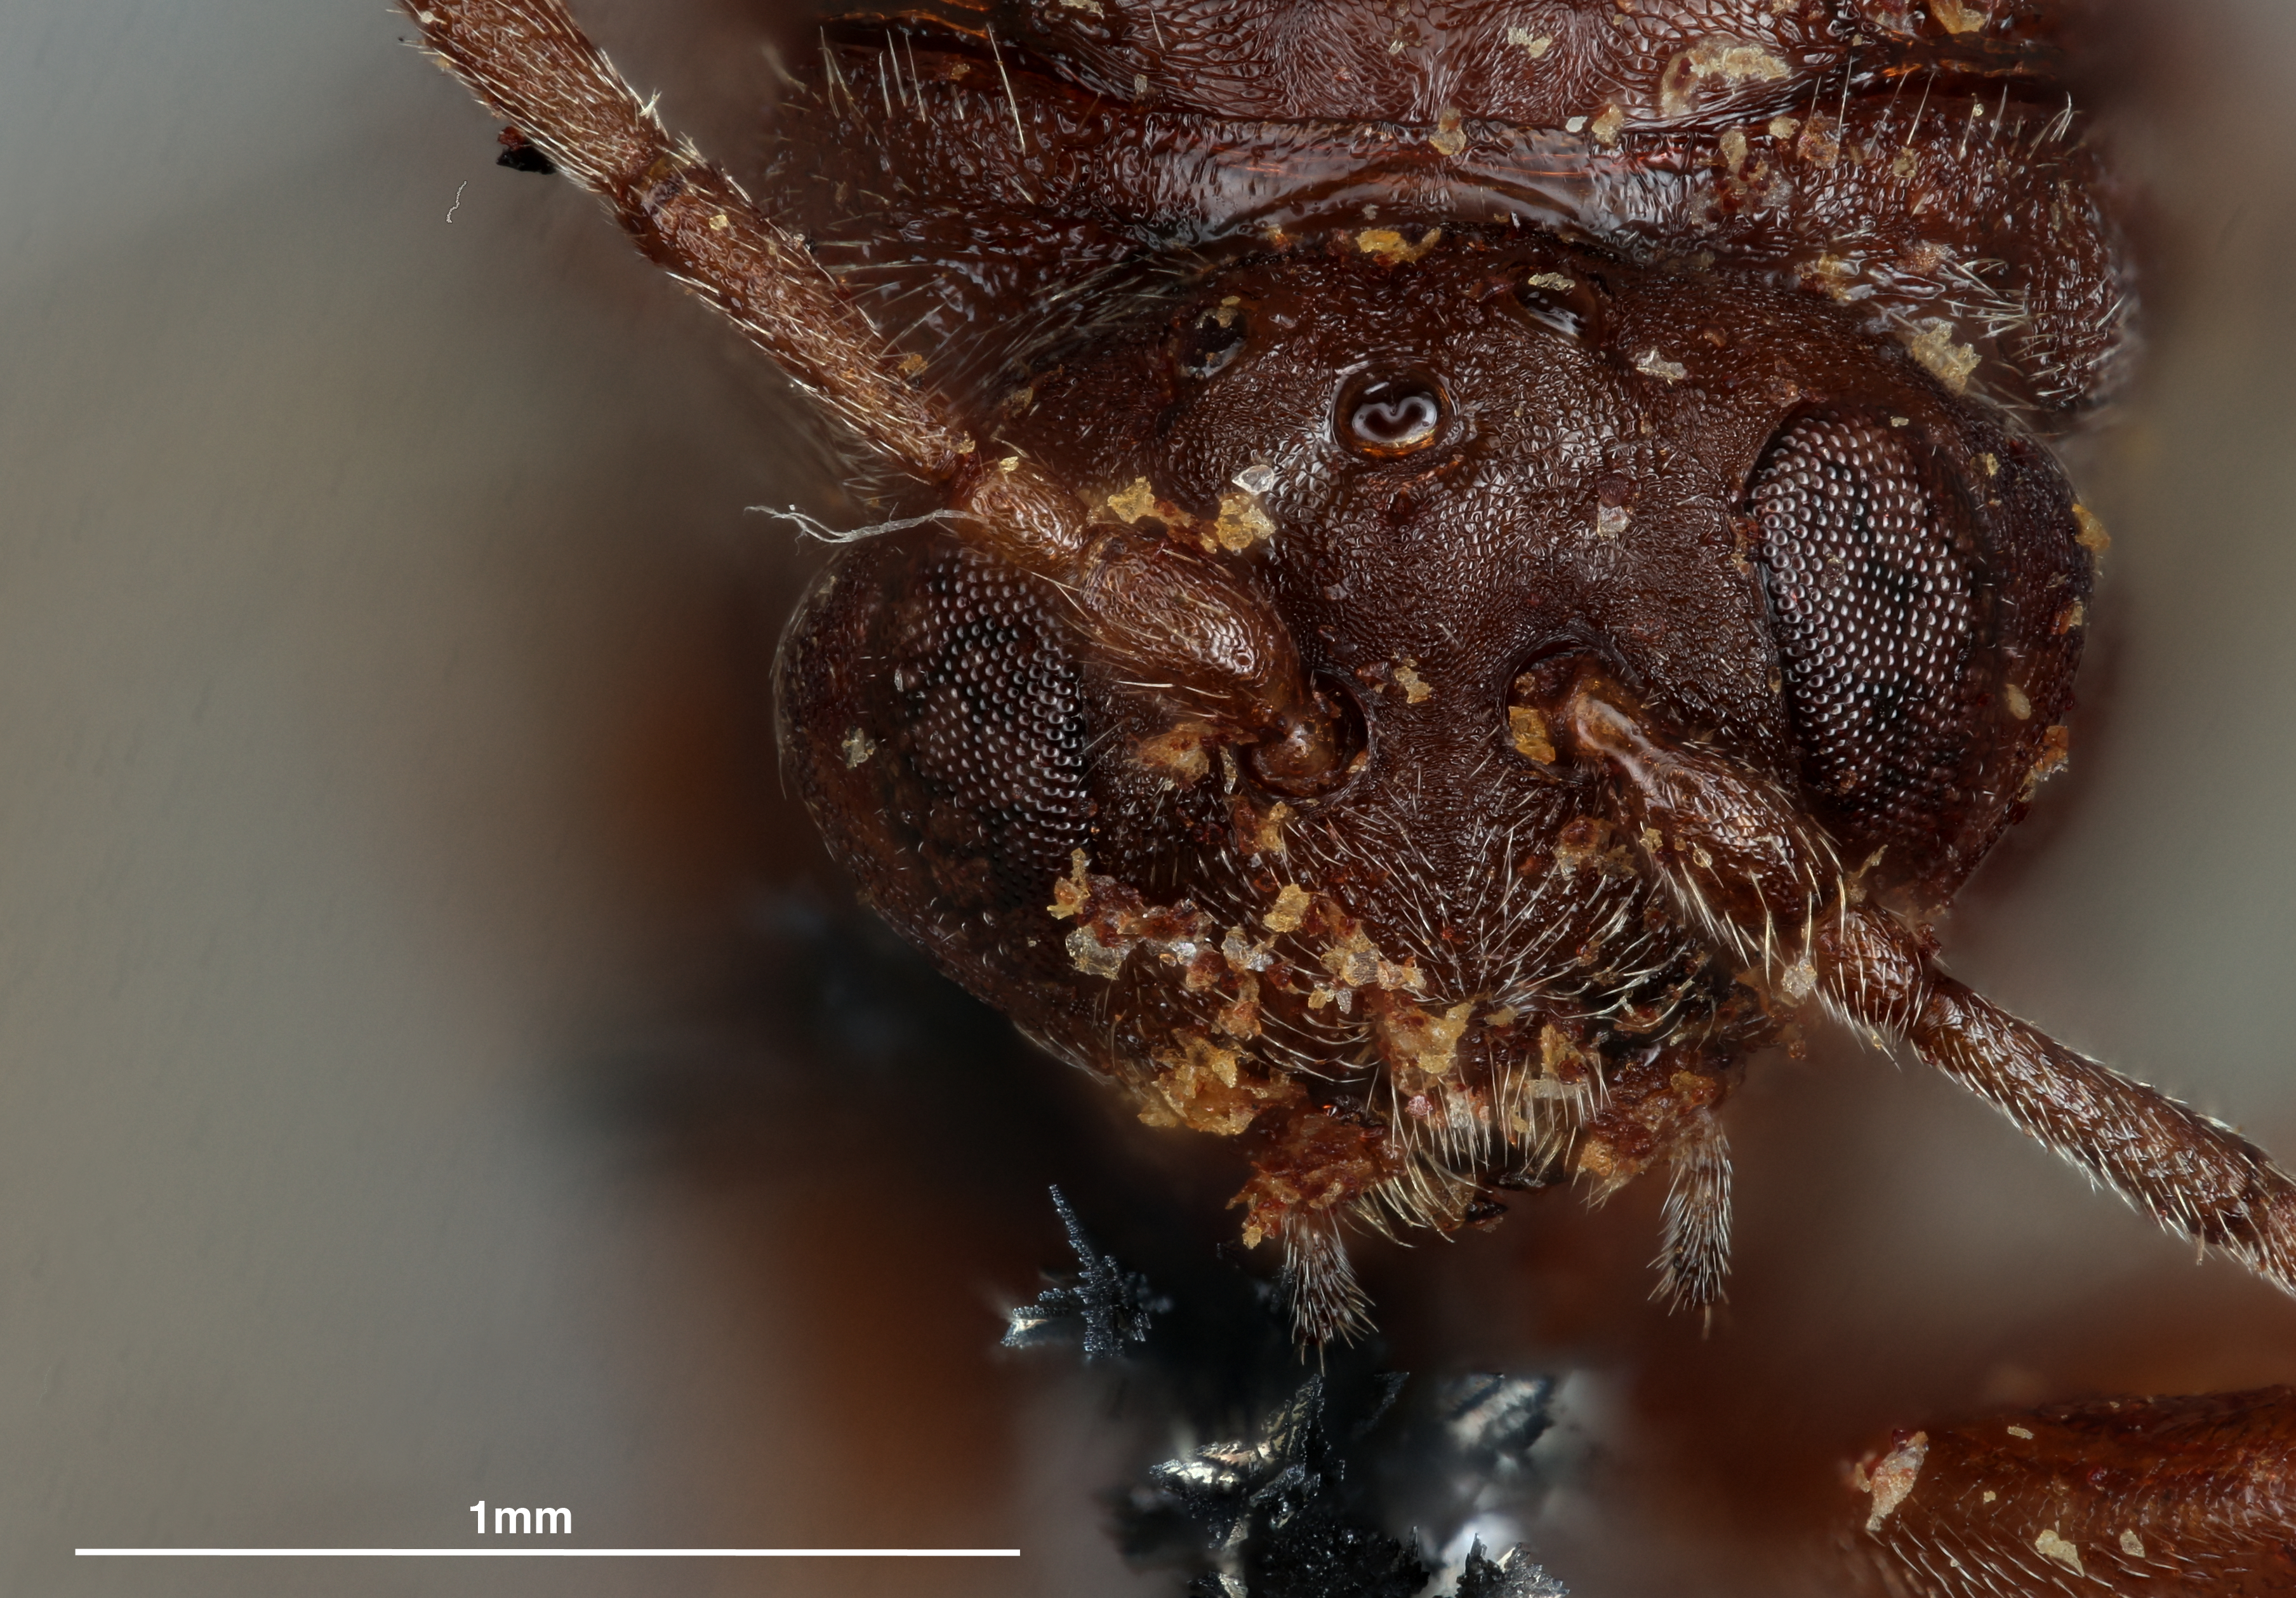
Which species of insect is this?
Andricus imbricariae
